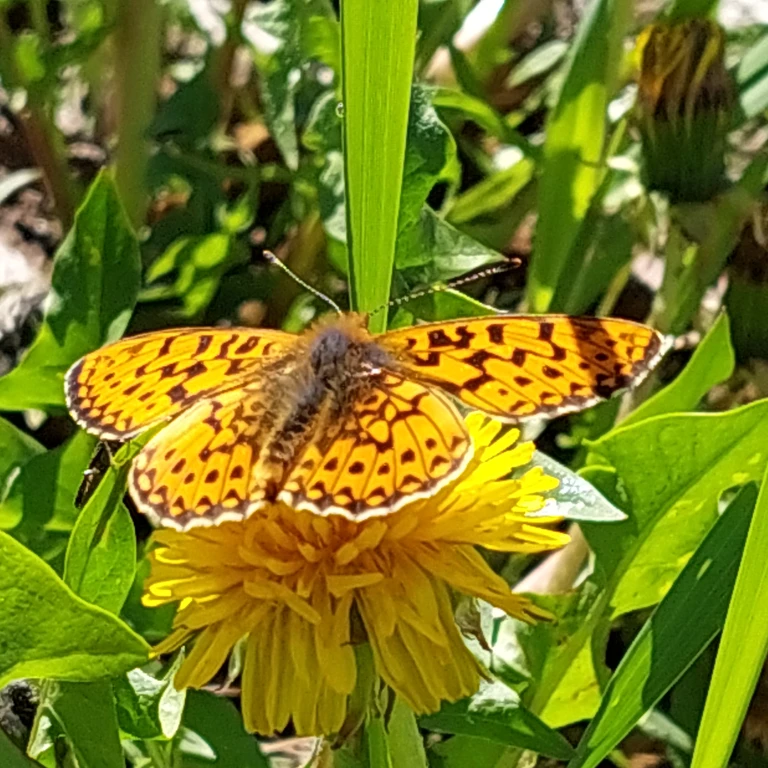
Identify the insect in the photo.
Boloria euphrosyne (also Clossiana euphrosyne)
